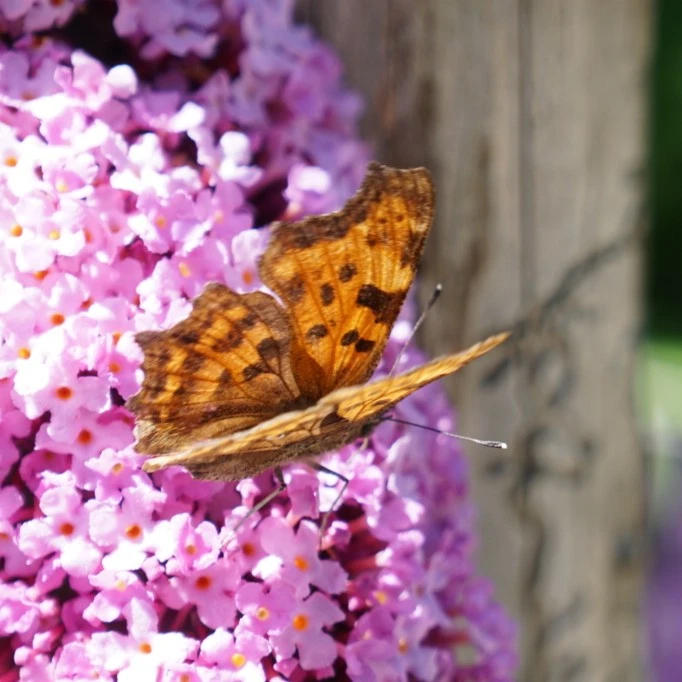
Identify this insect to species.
Polygonia c-album
